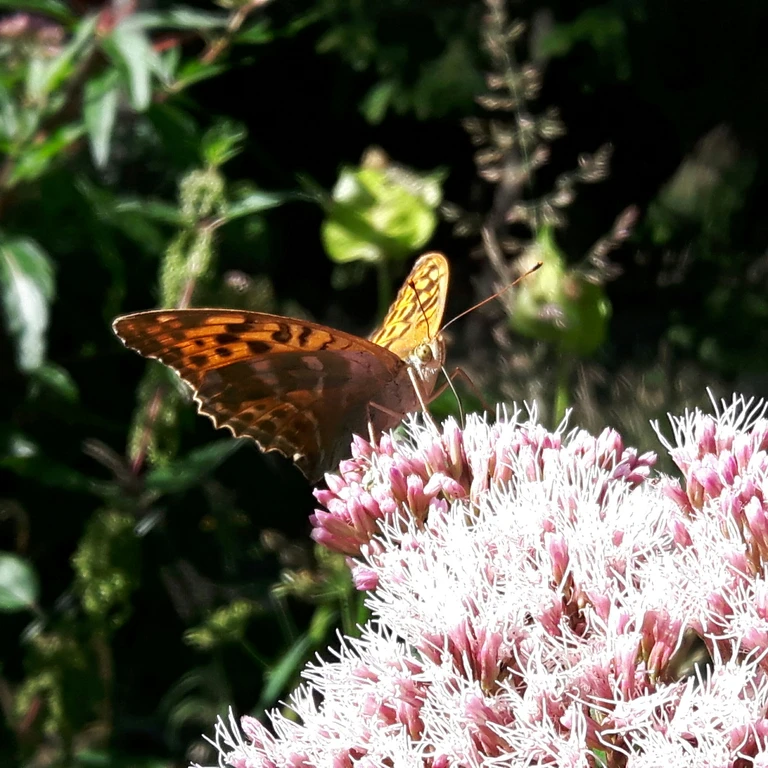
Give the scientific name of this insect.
Argynnis paphia
